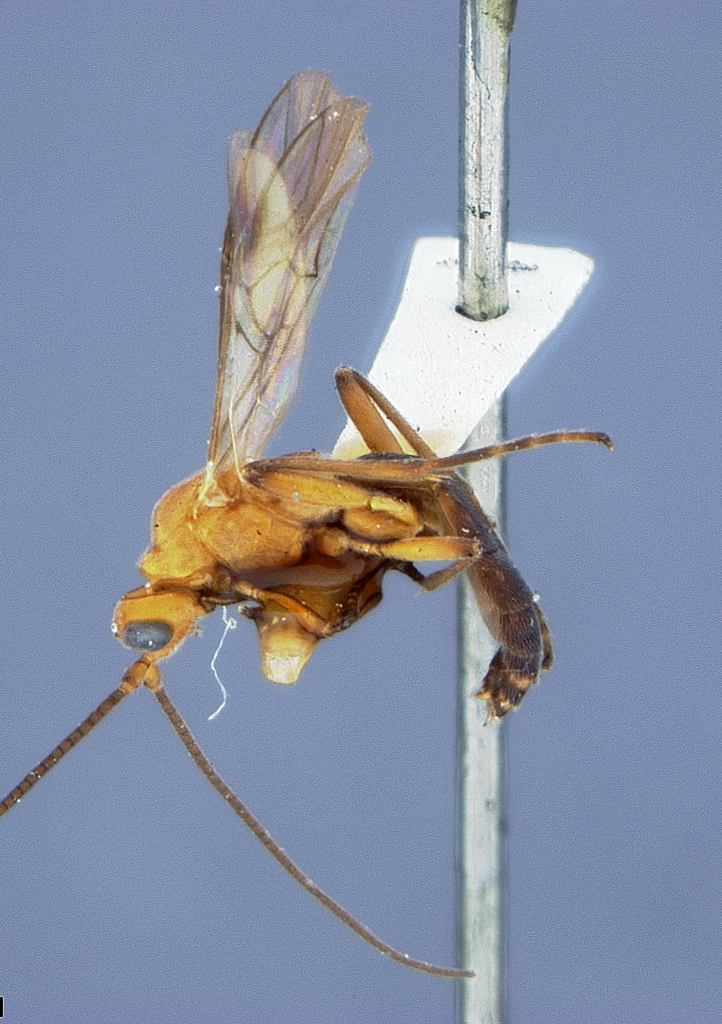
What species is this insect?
Rogas melanosoma
